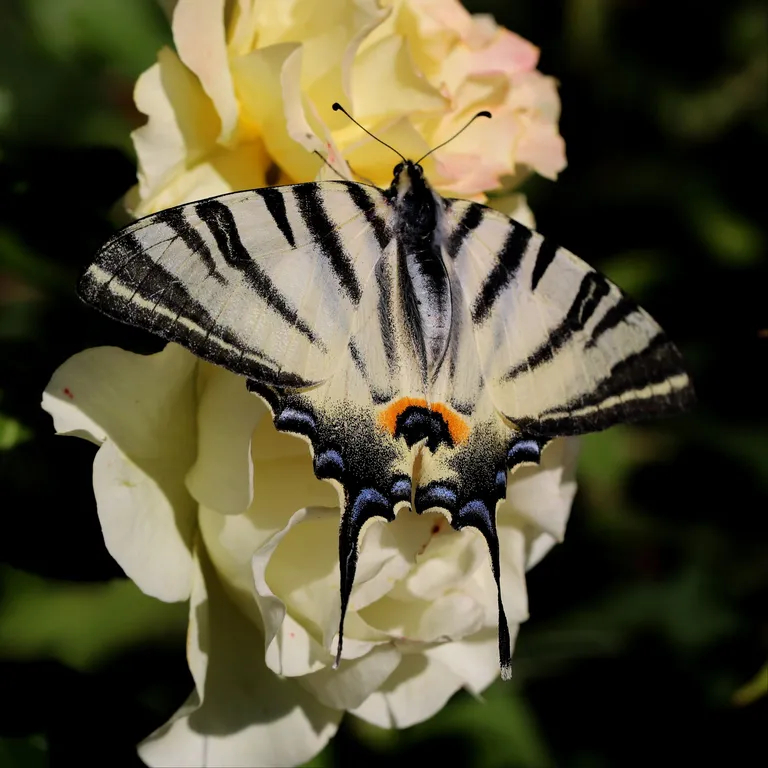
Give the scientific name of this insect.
Iphiclides podalirius
